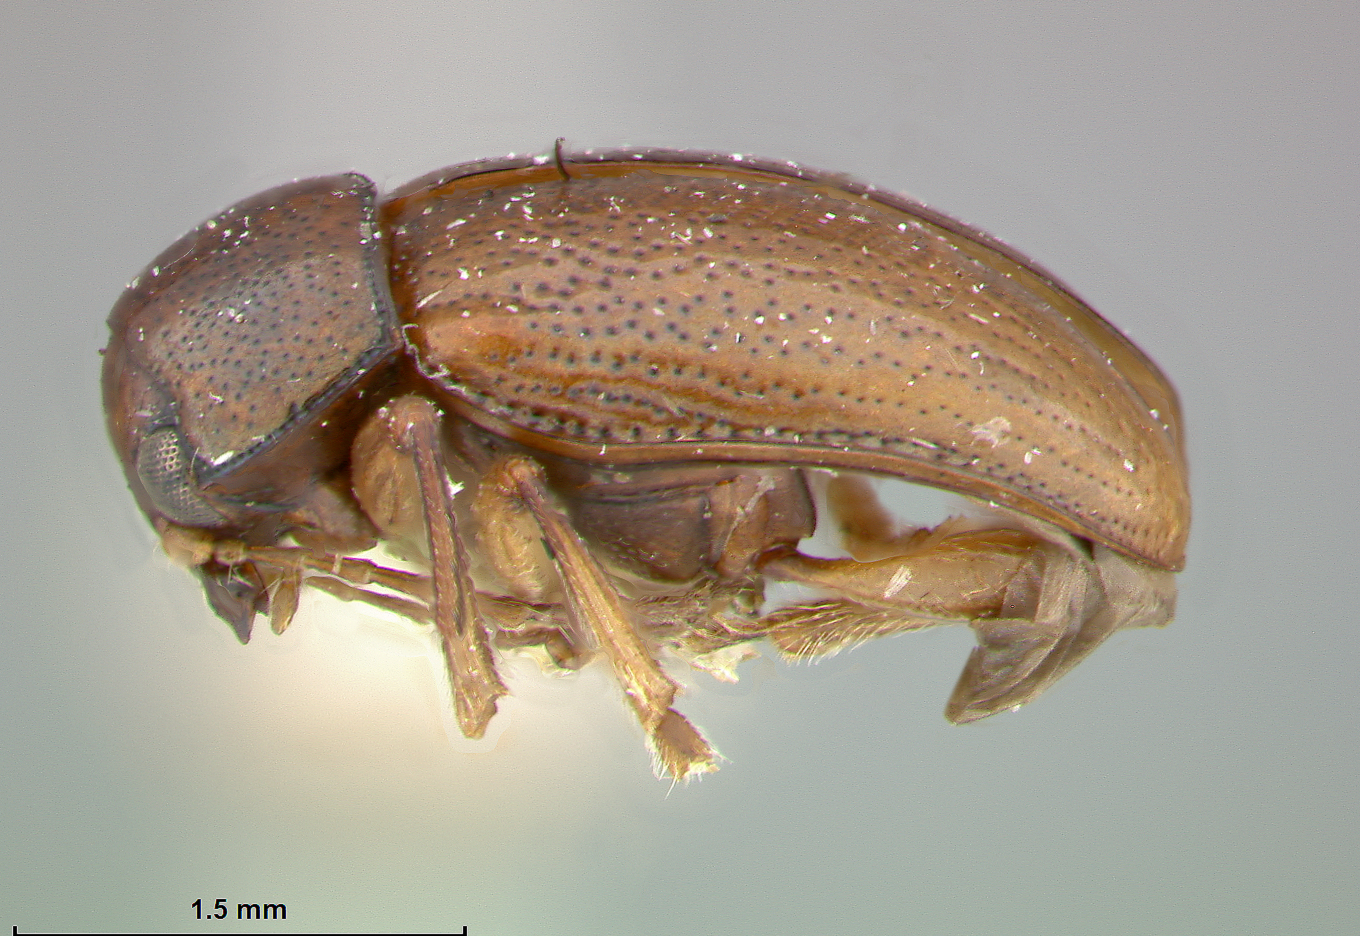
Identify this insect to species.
Colaspoides weisei
